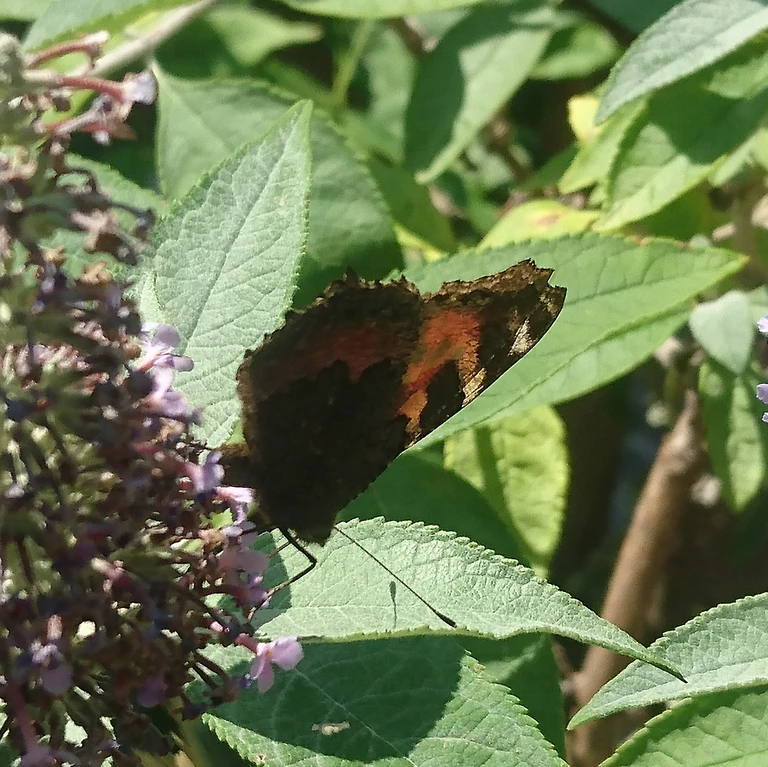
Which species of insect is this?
Aglais urticae
